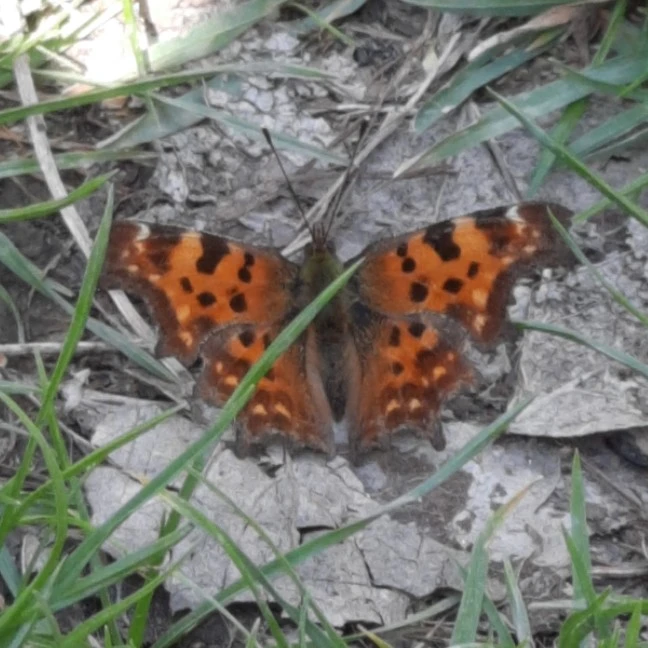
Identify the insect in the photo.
Polygonia c-album
